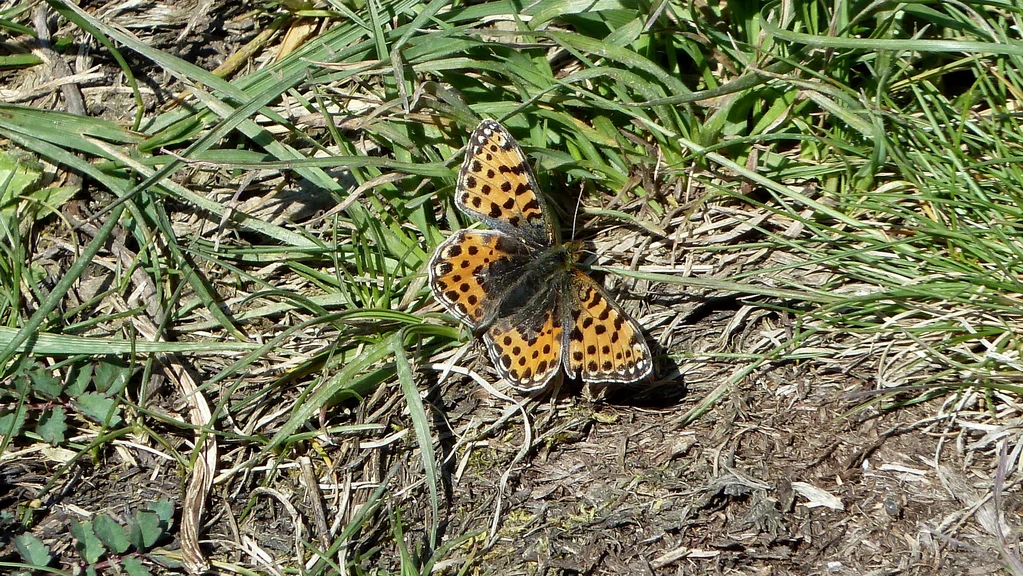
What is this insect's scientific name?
Issoria lathonia
